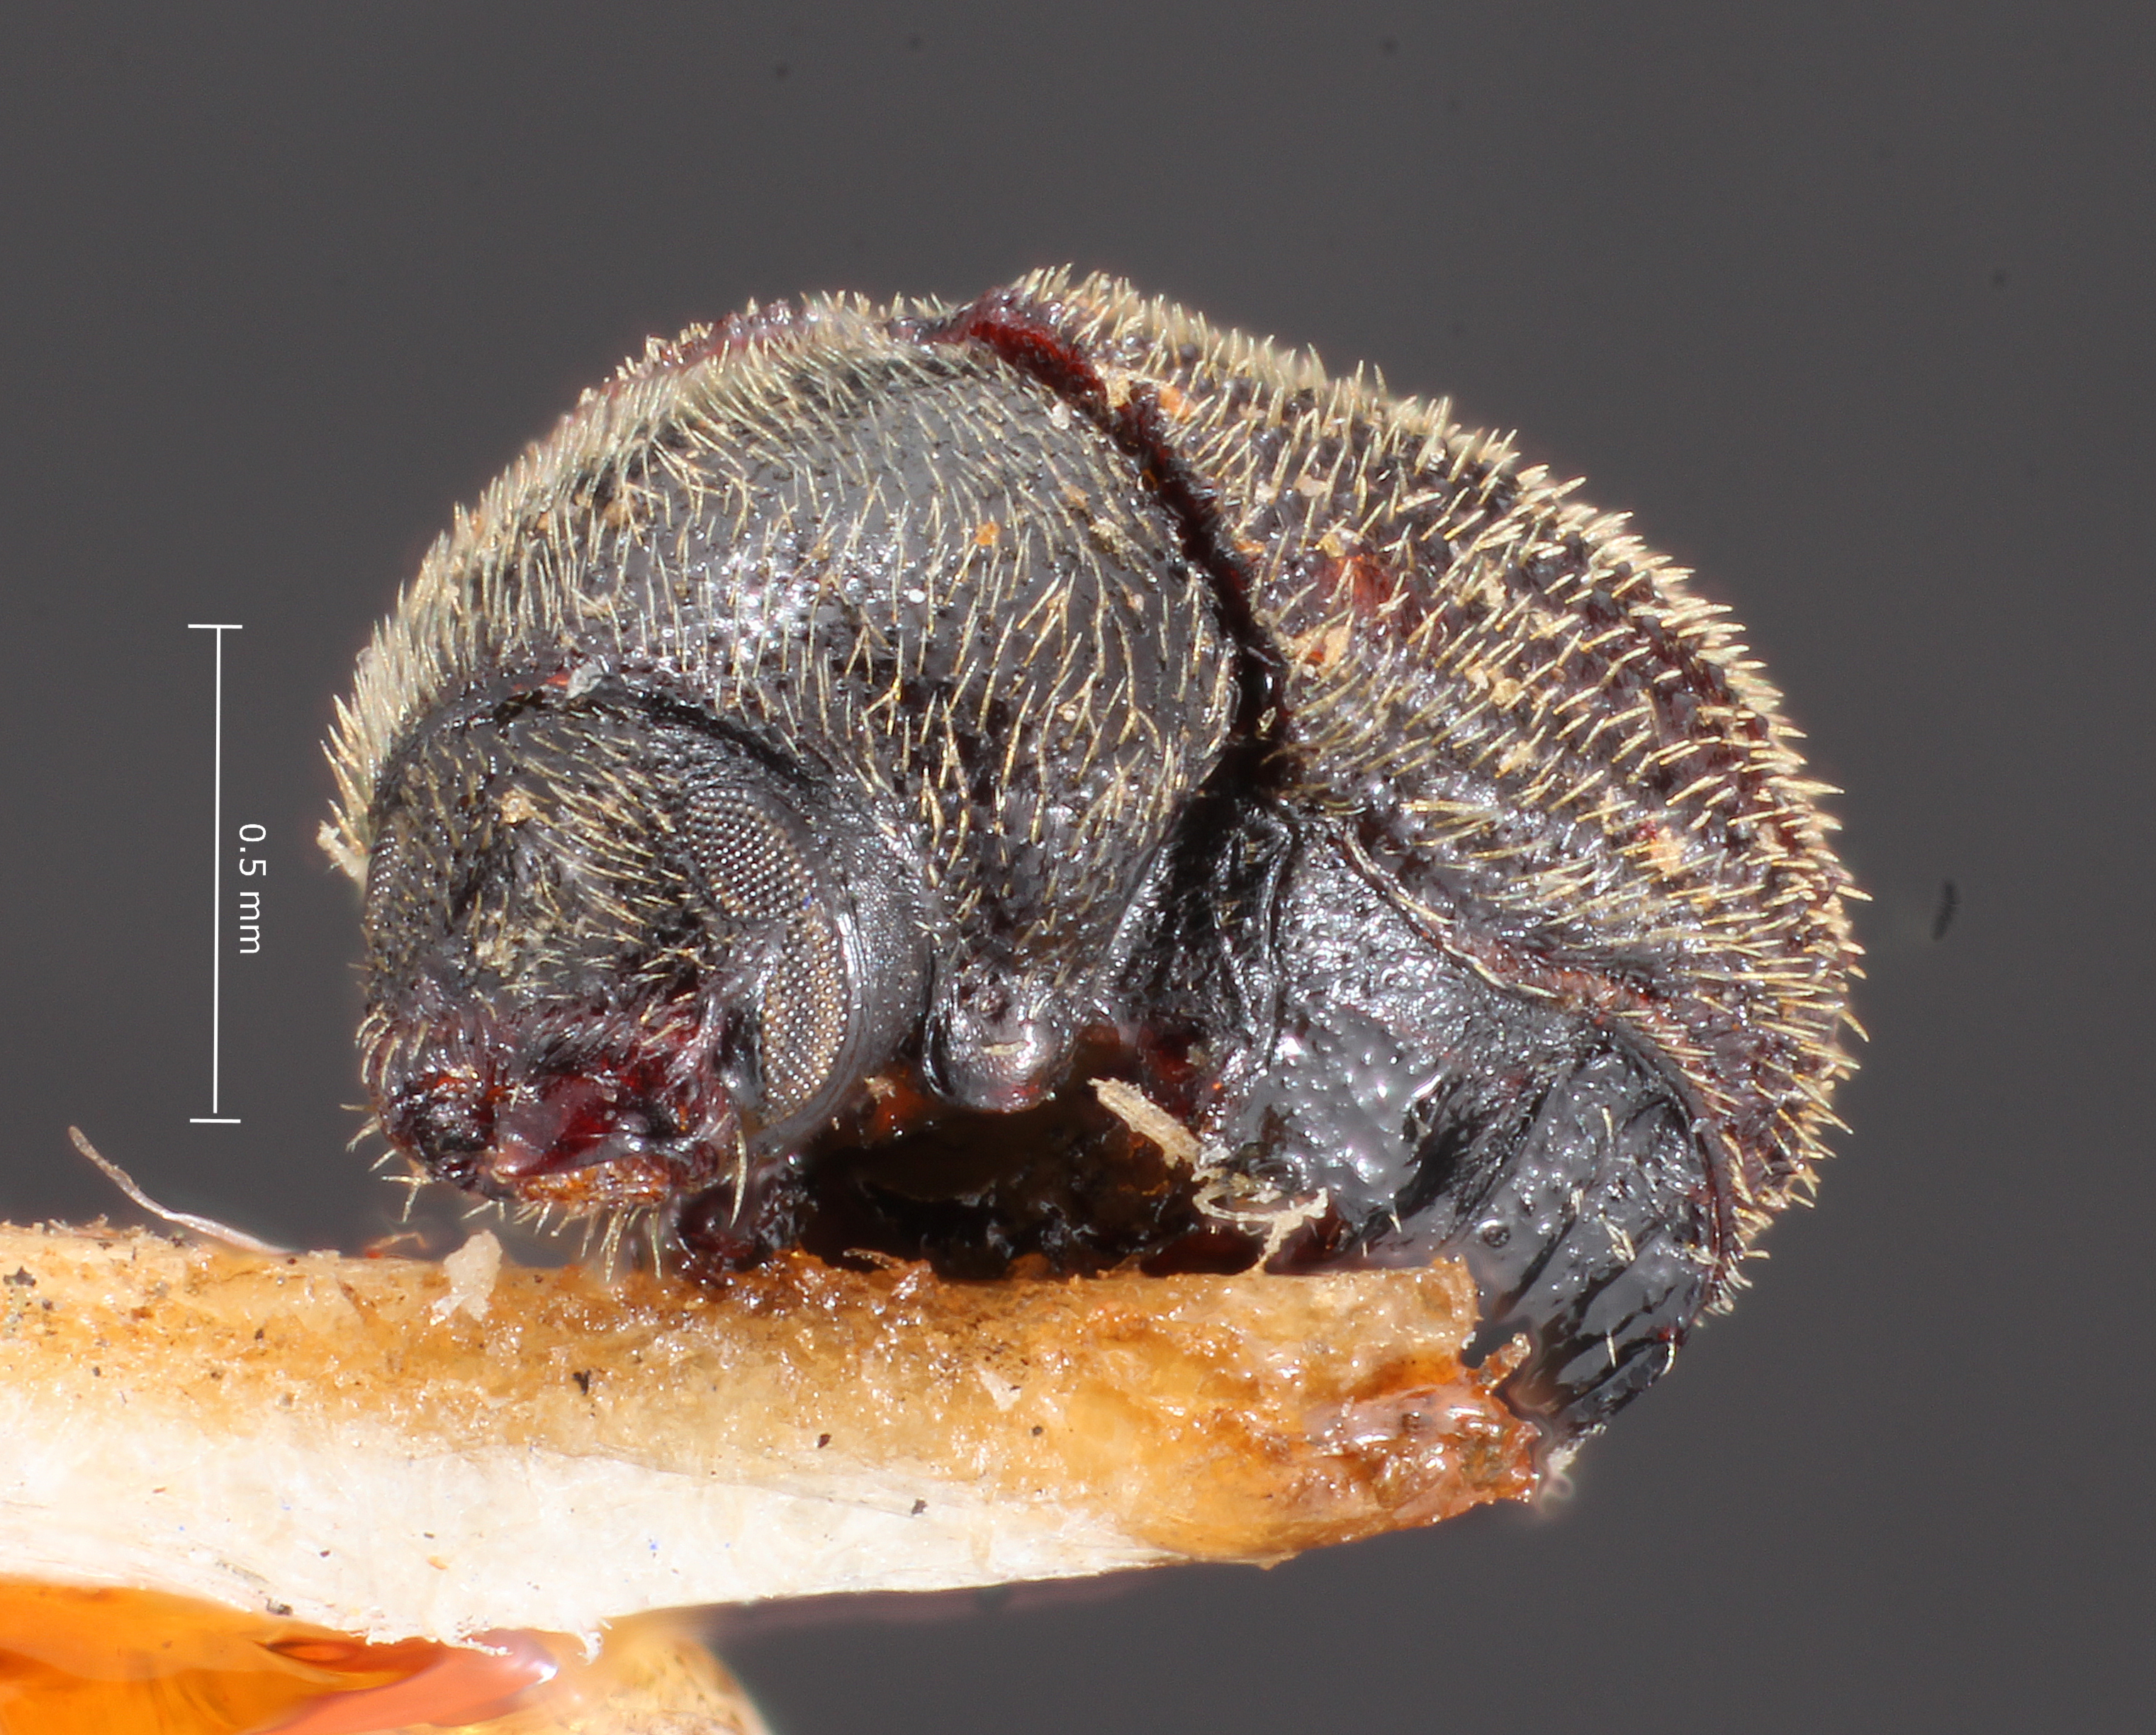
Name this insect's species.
Phloeosinus alaskanus
